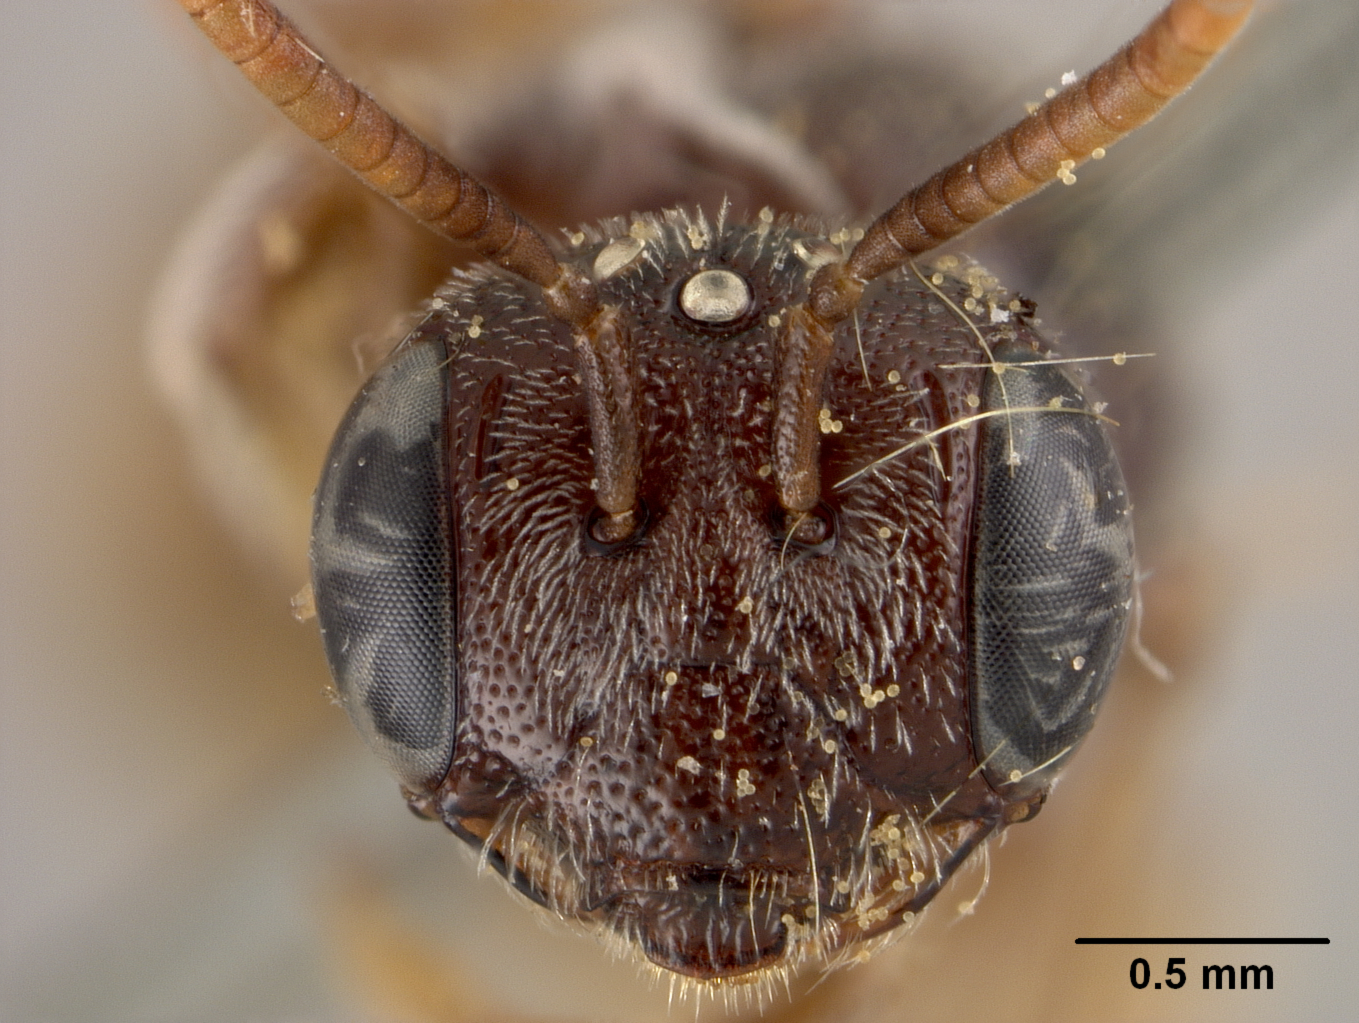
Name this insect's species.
Panurginus pectiphilus
